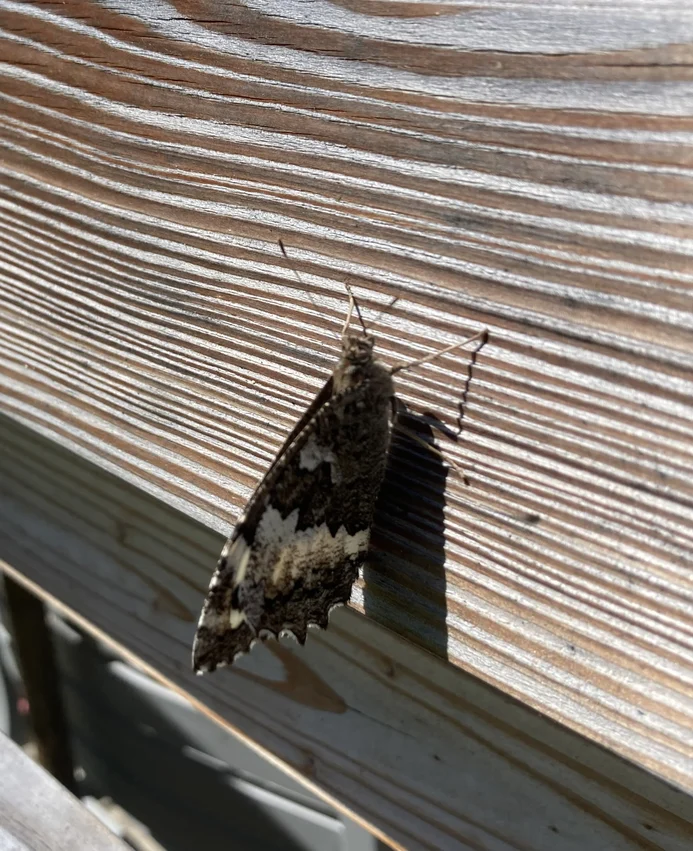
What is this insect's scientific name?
Brintesia circe
